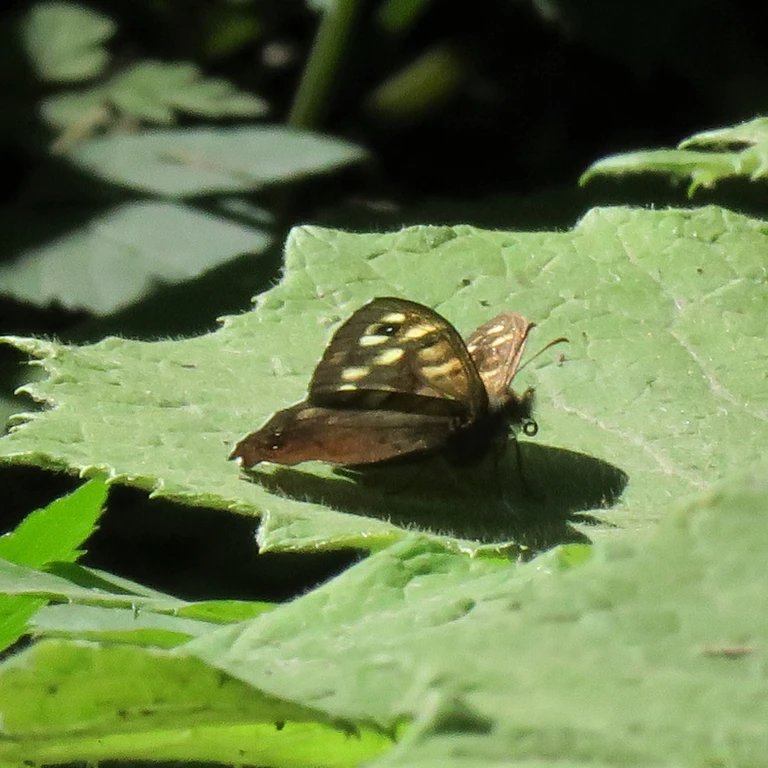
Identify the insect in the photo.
Pararge aegeria
